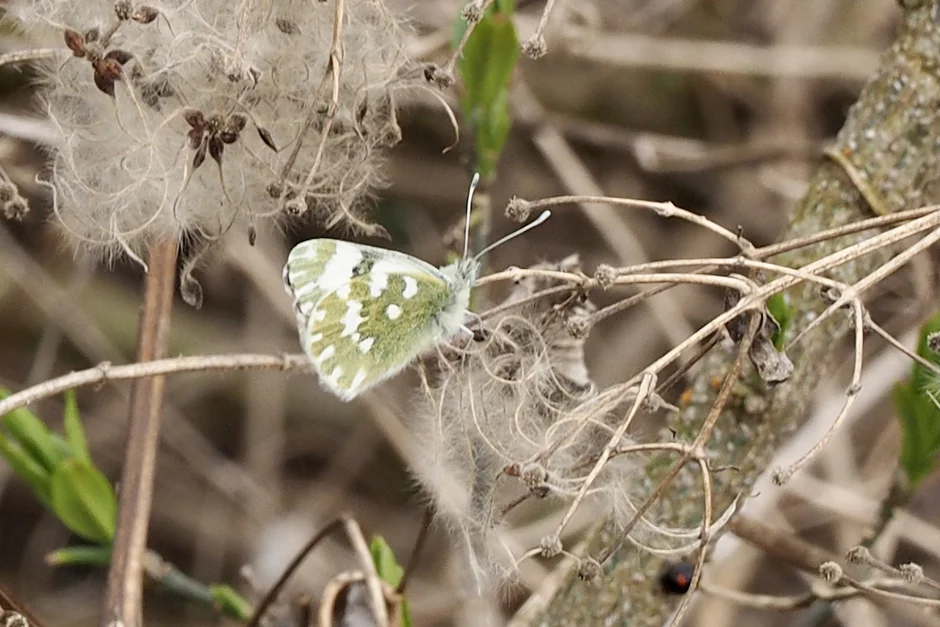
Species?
Pontia edusa
